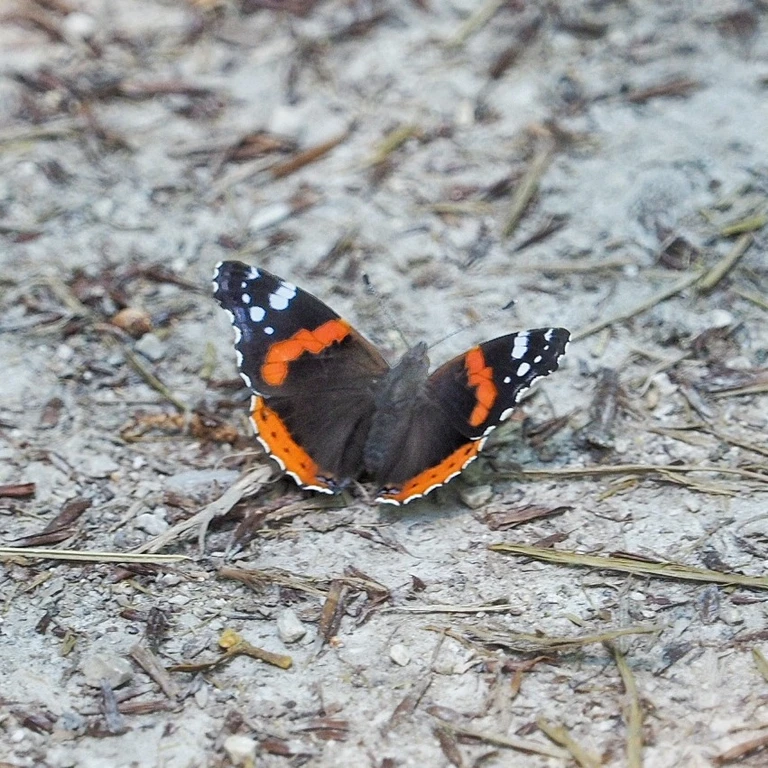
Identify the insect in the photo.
Vanessa atalanta
